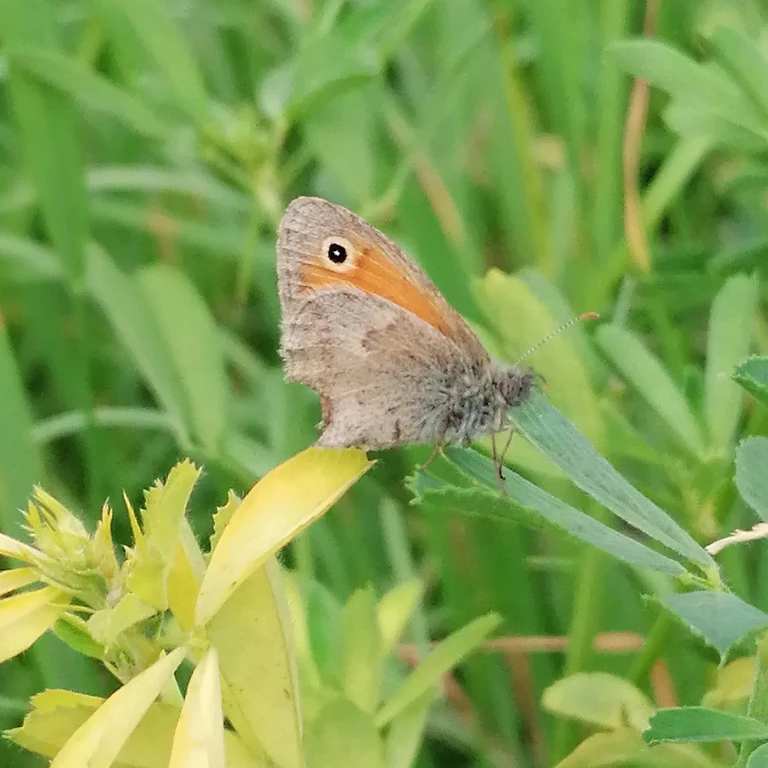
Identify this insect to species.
Coenonympha pamphilus
